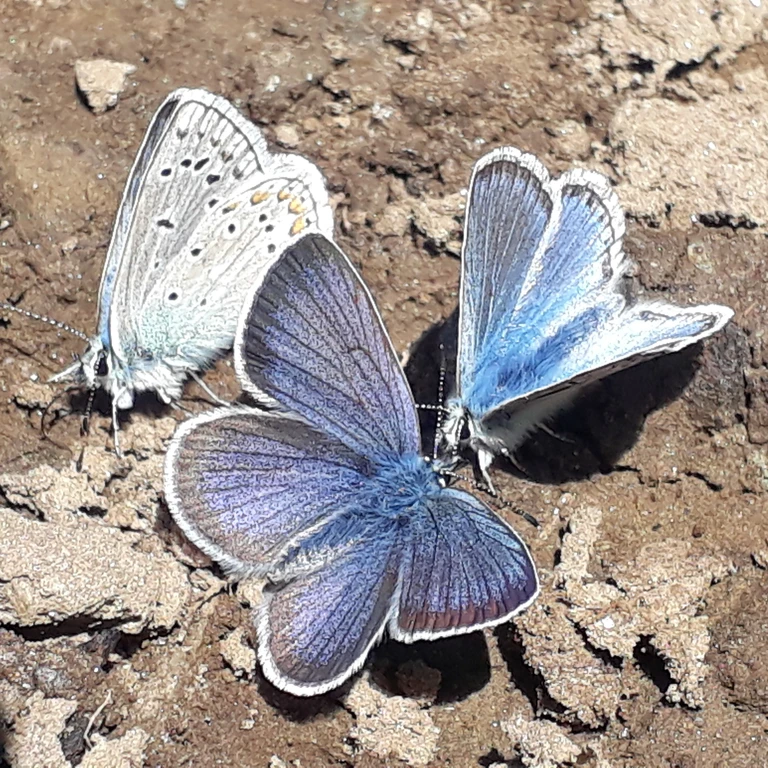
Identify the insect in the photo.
Polyommatus eros
